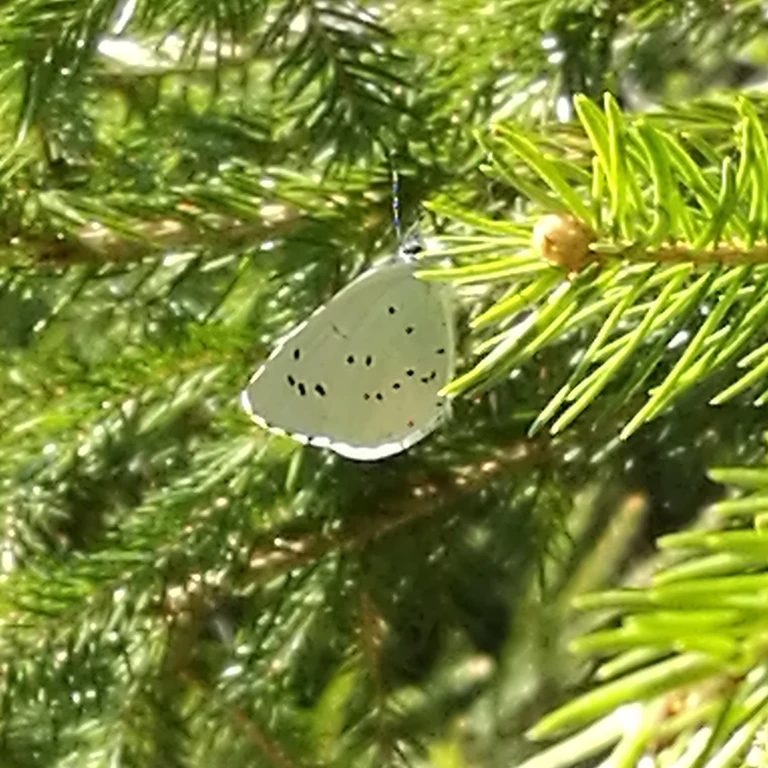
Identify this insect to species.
Celastrina argiolus
